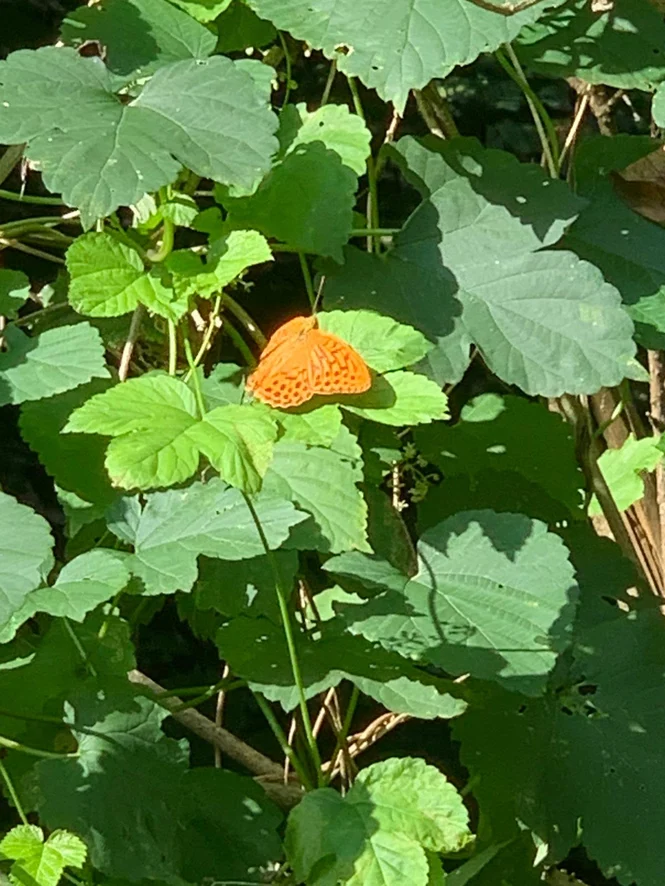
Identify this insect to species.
Argynnis paphia
